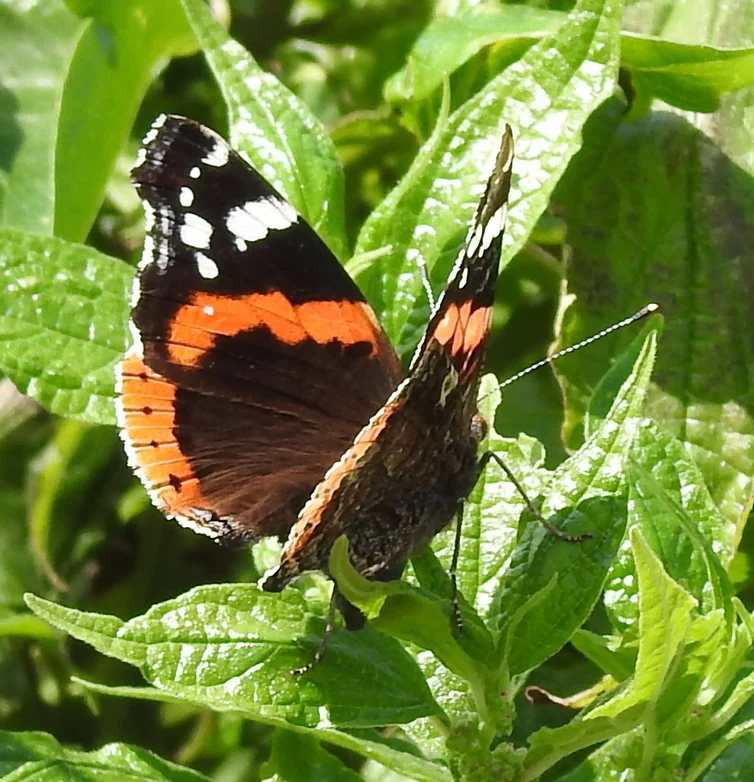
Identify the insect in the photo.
Vanessa atalanta
